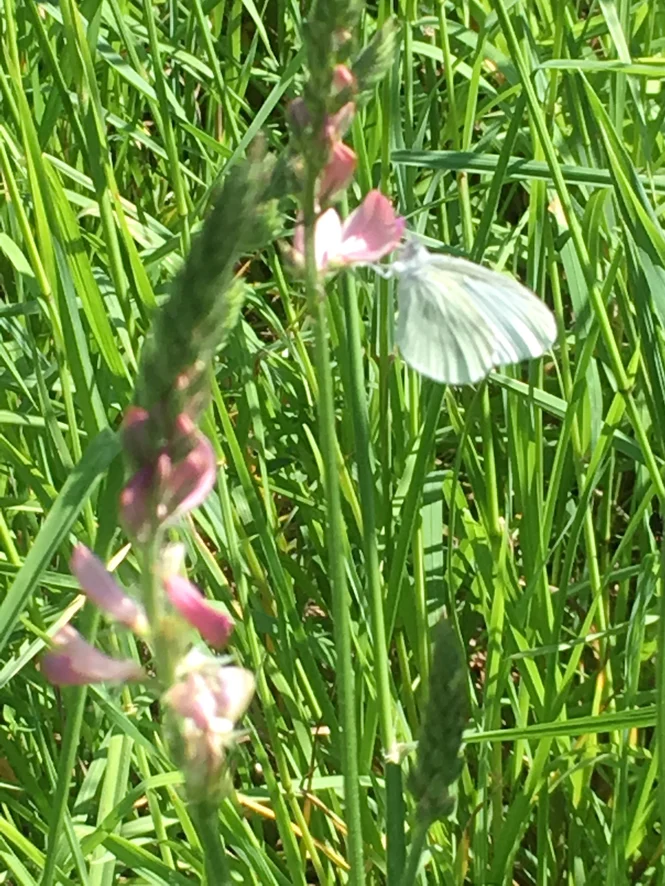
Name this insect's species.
Leptidea sinapis/juvernica
